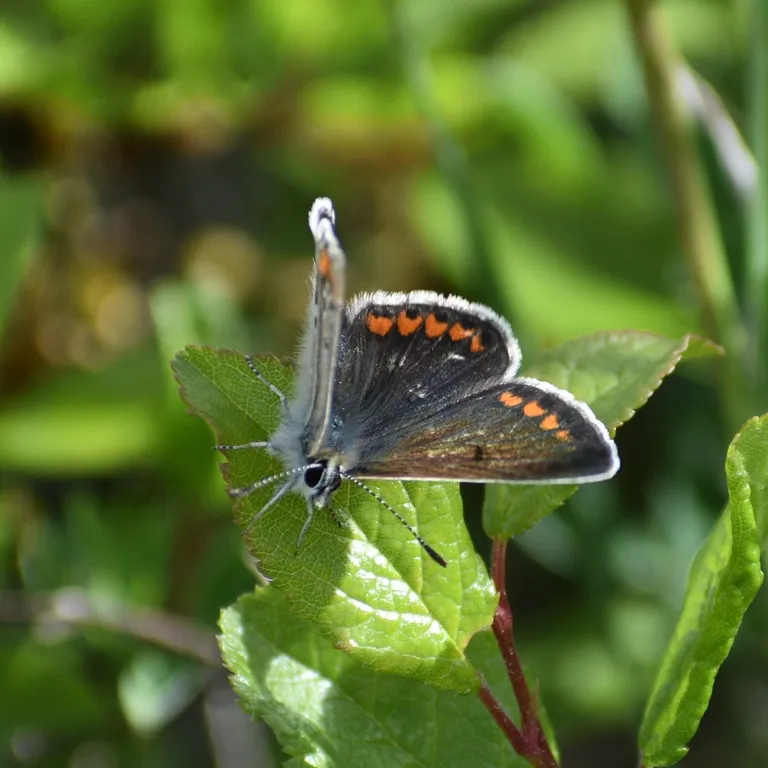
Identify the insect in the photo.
Aricia agestis/artaxerxes
